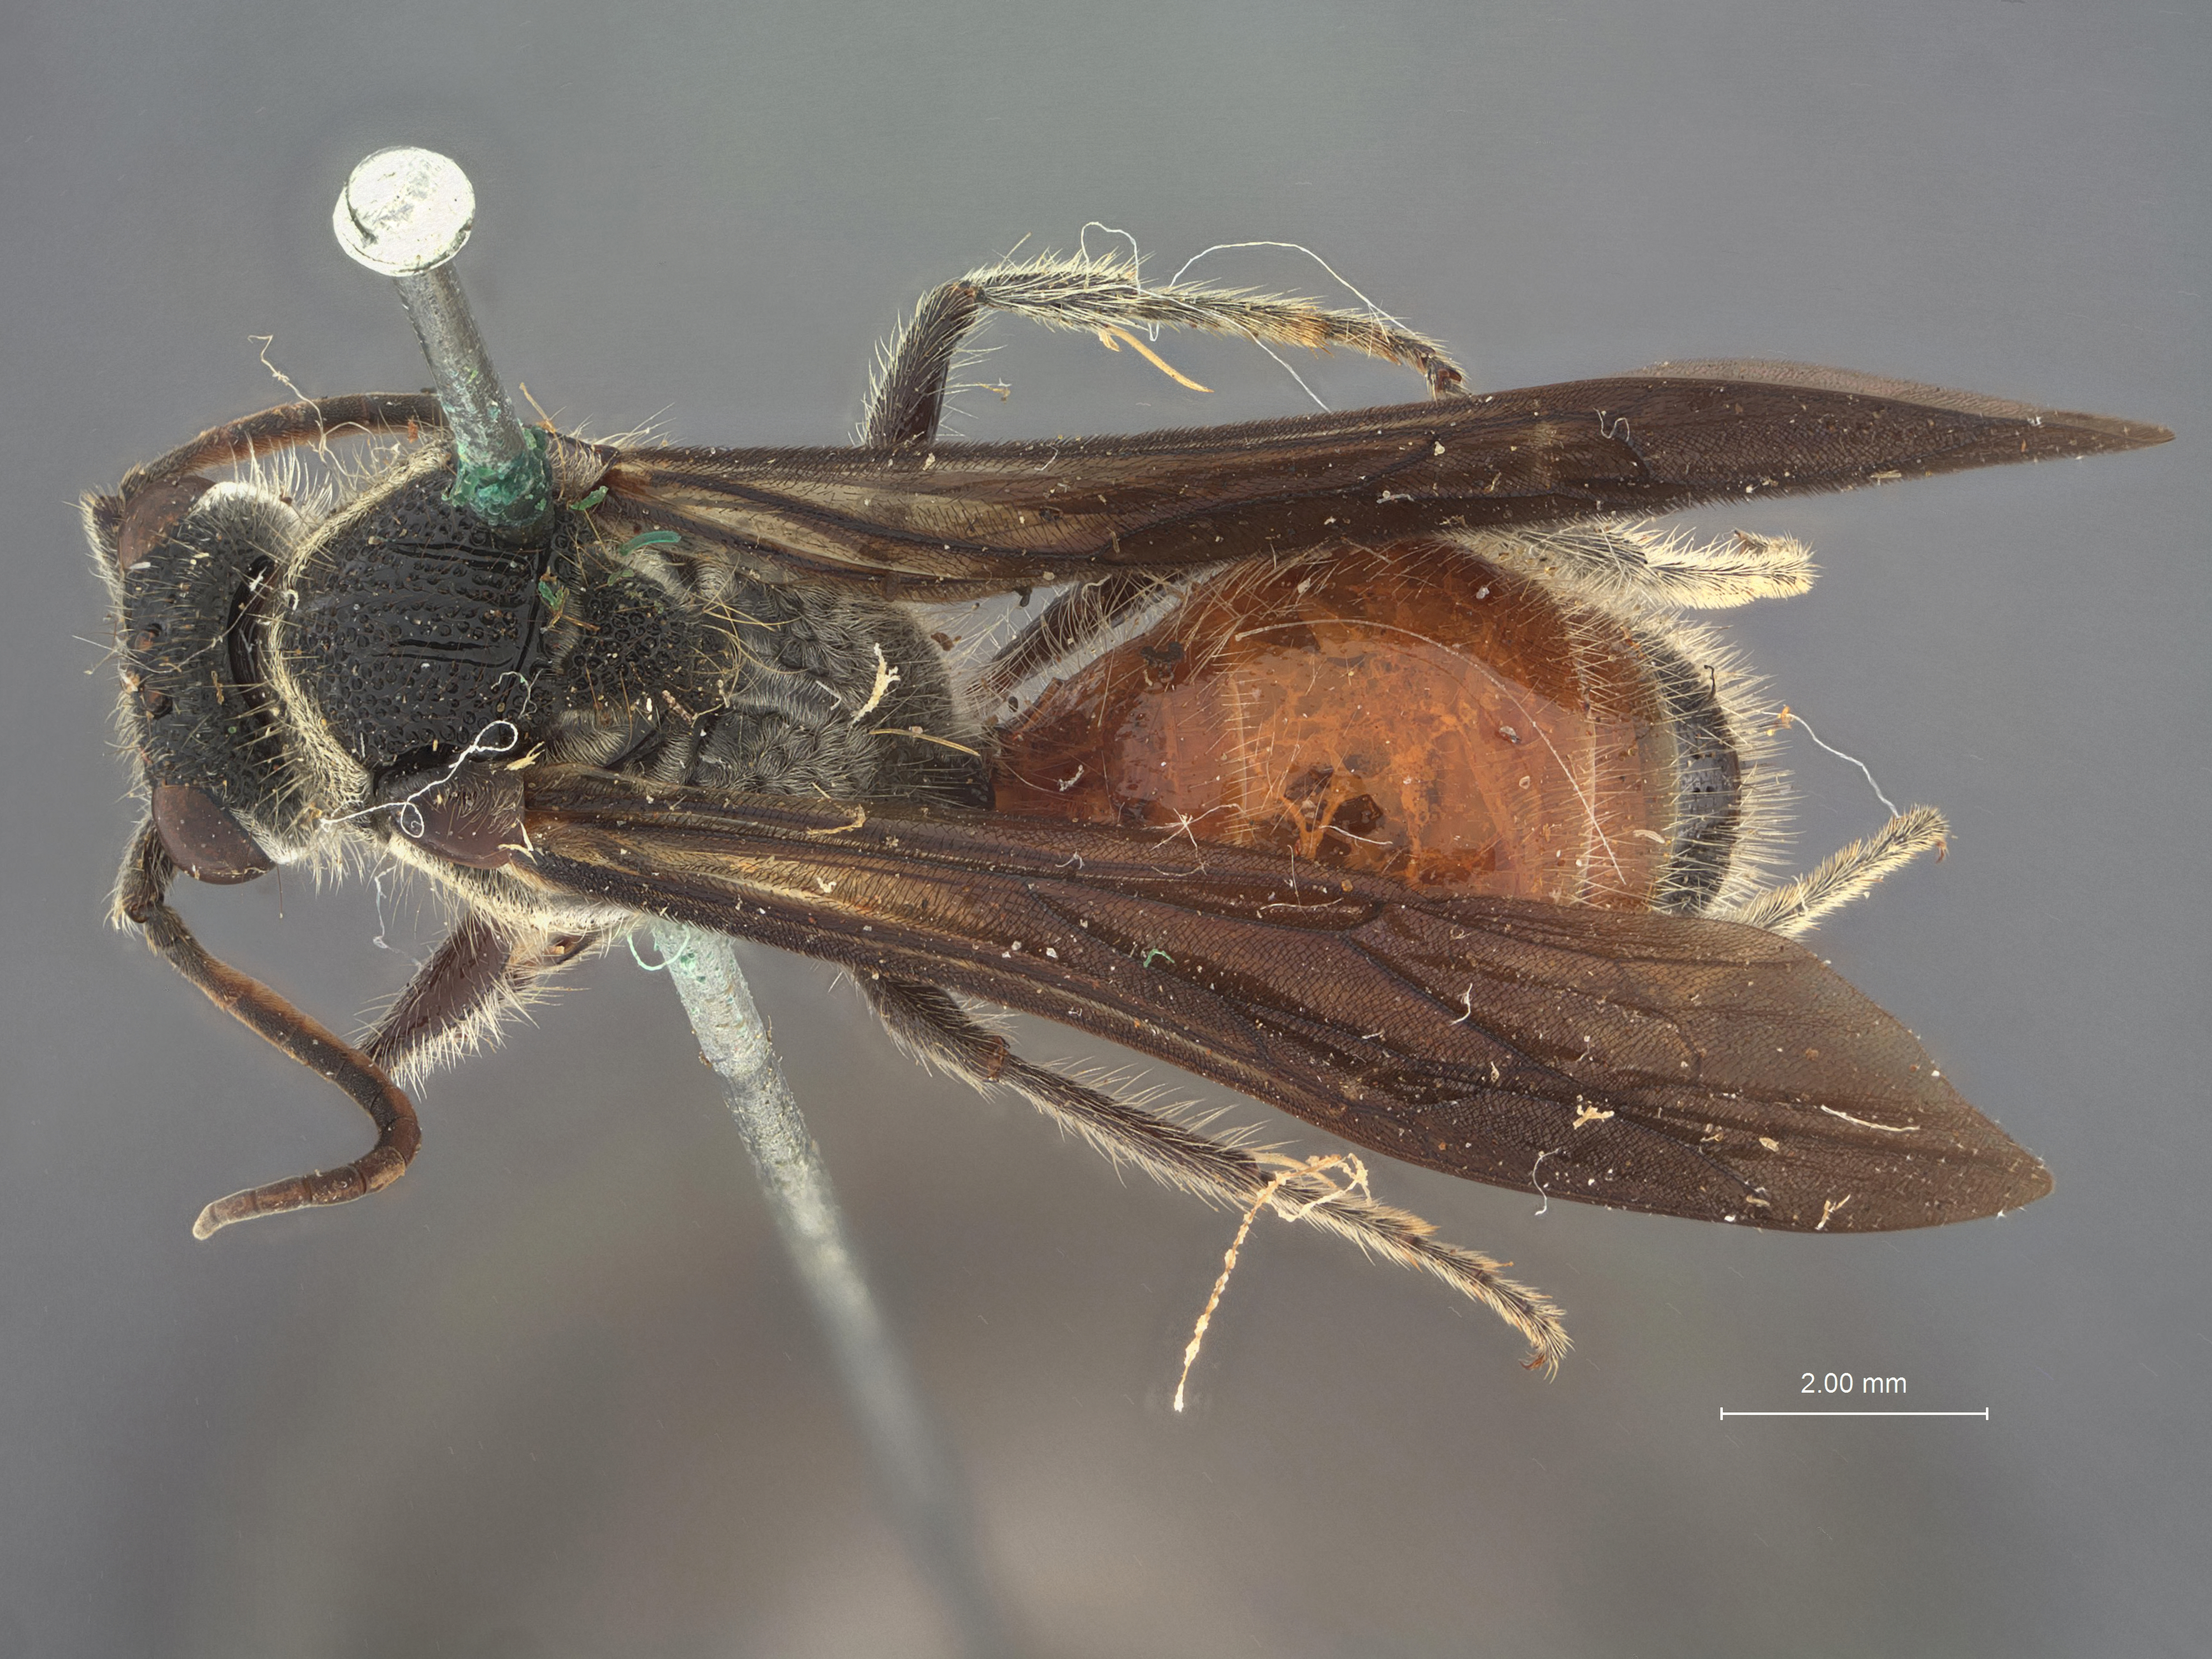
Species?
Timulla depressicornis
